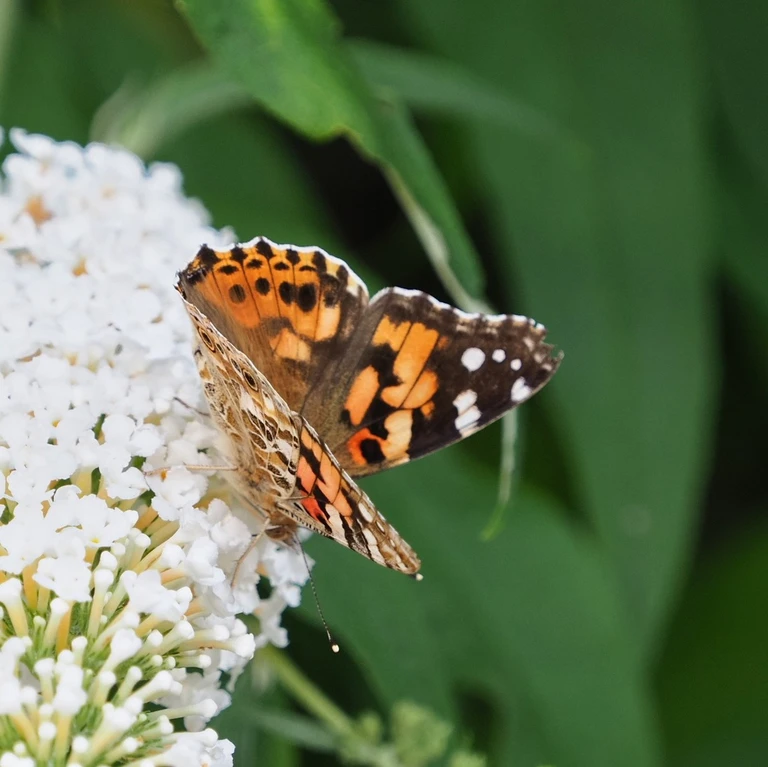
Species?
Vanessa cardui
